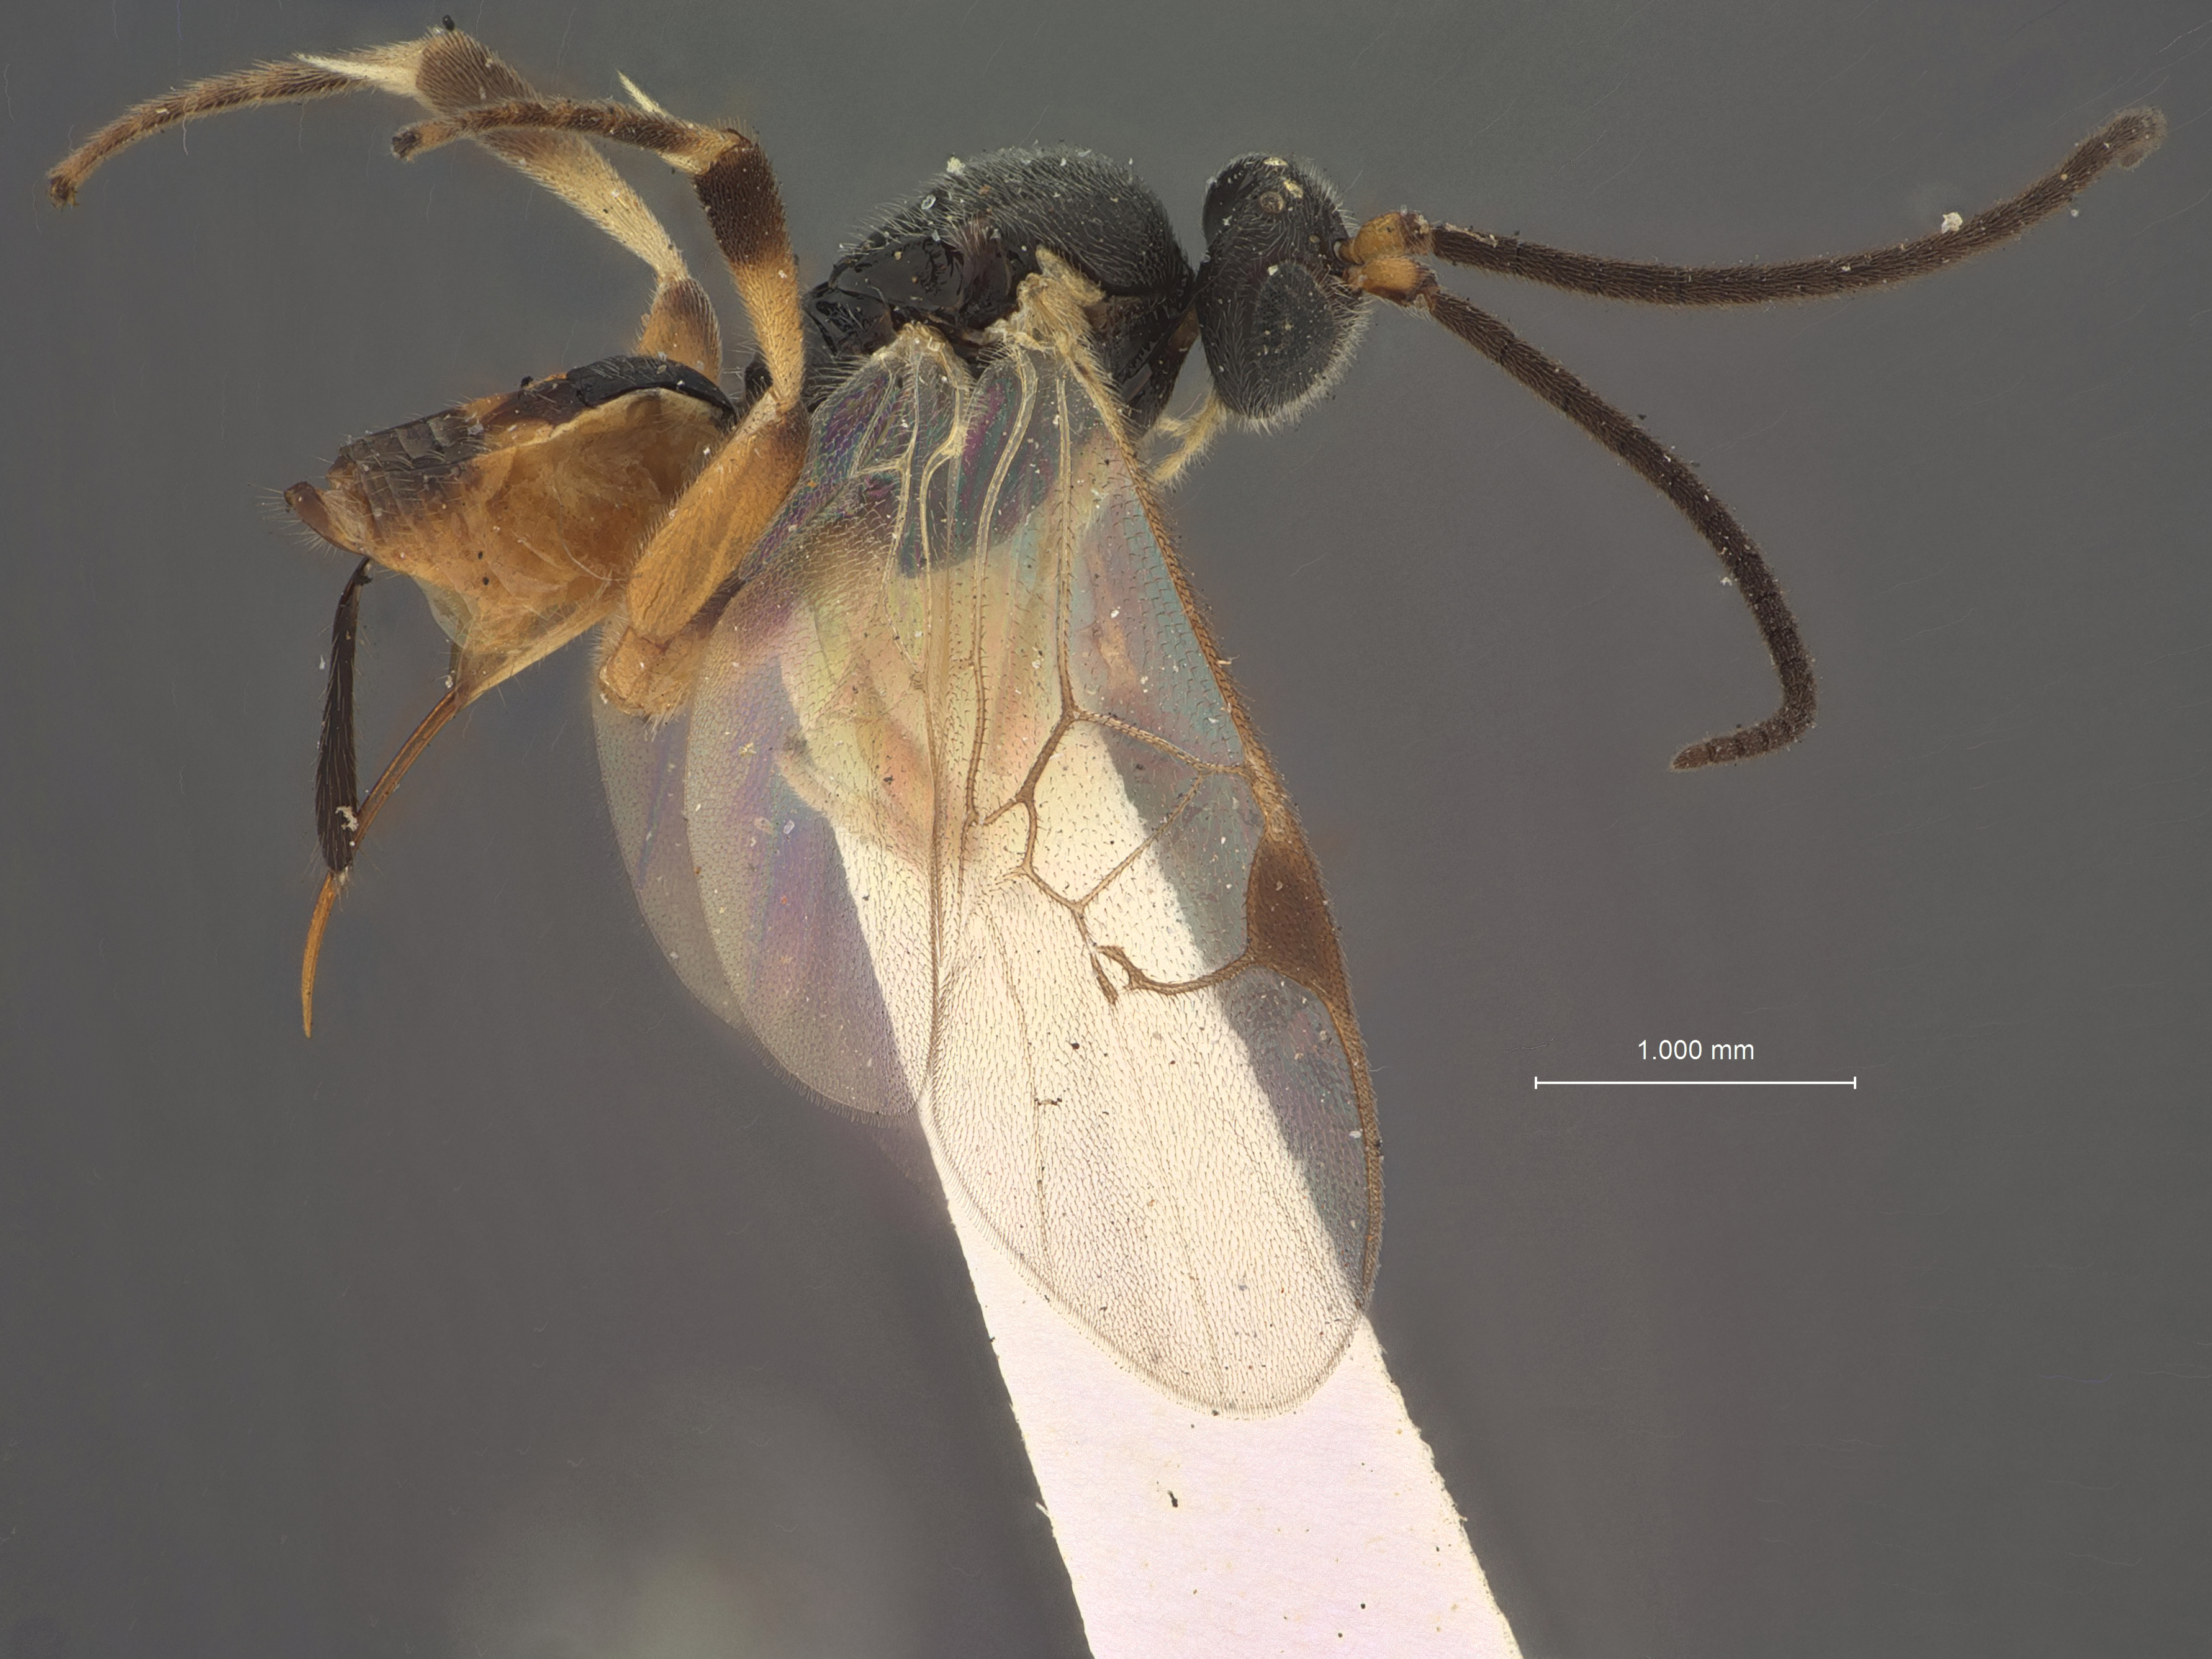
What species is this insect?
Microgaster ecdytolophae
